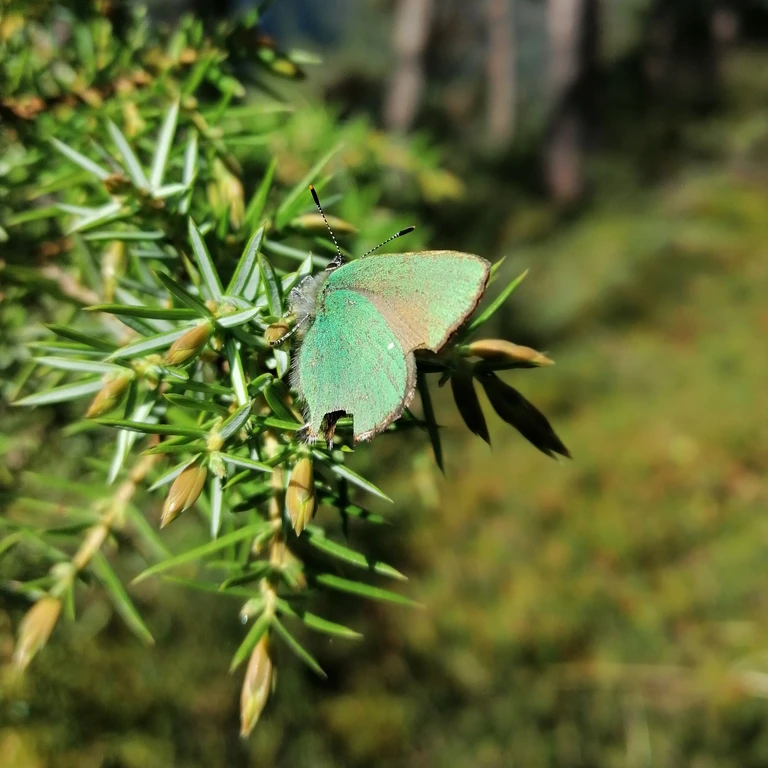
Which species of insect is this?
Callophrys rubi
